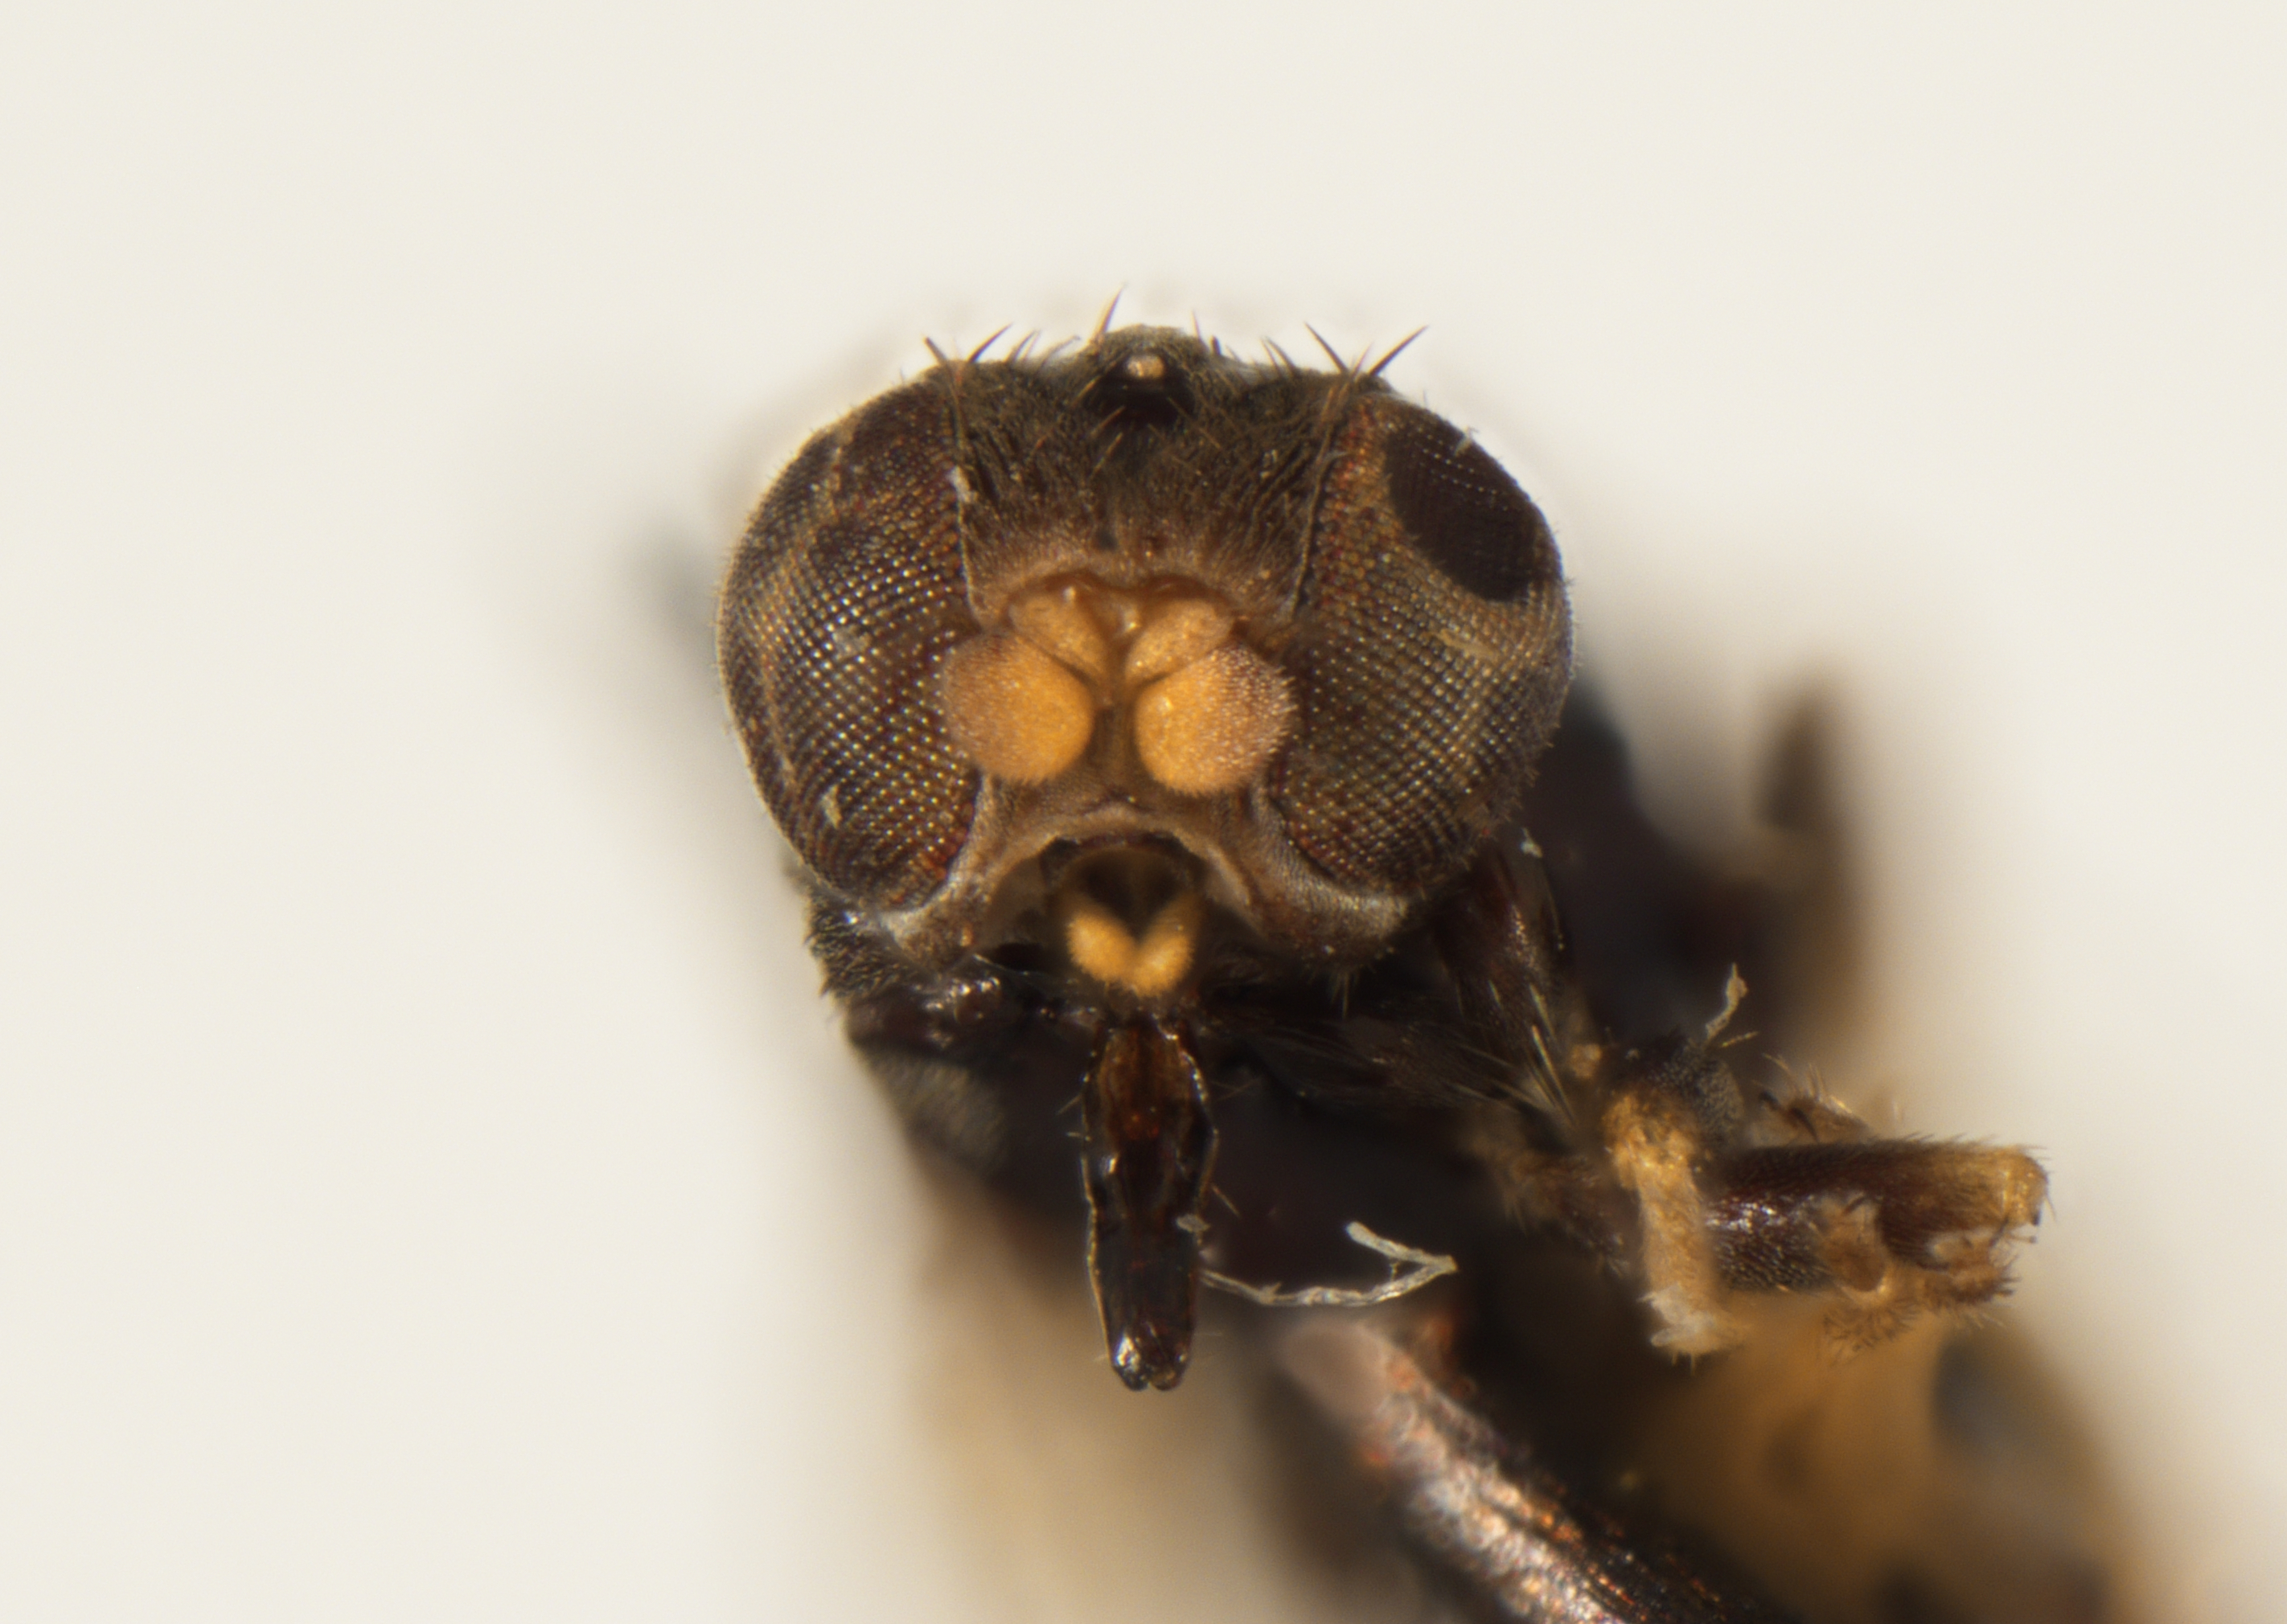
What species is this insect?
Siphonella aequa
